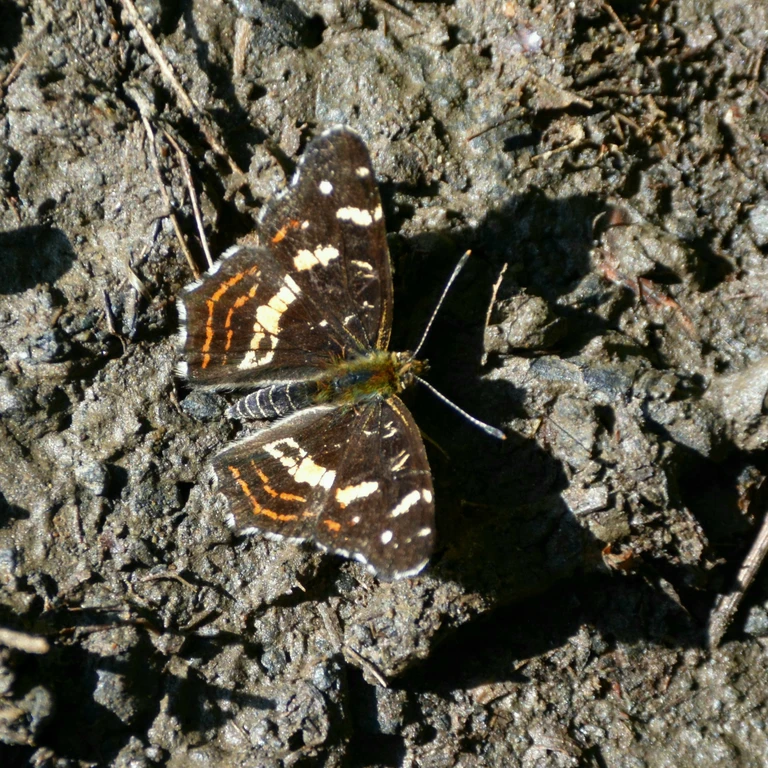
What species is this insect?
Araschnia levana
